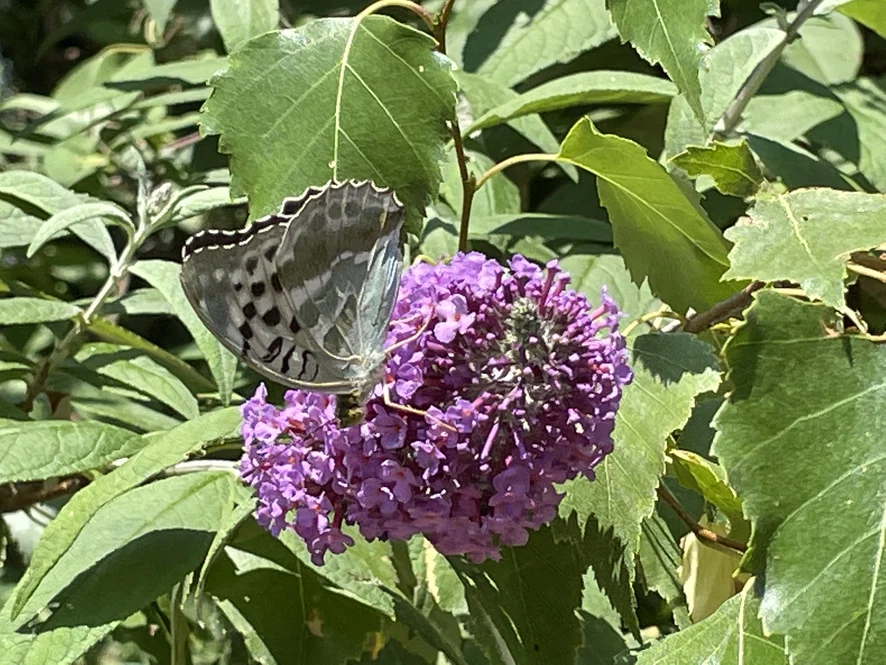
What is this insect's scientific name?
Argynnis paphia
